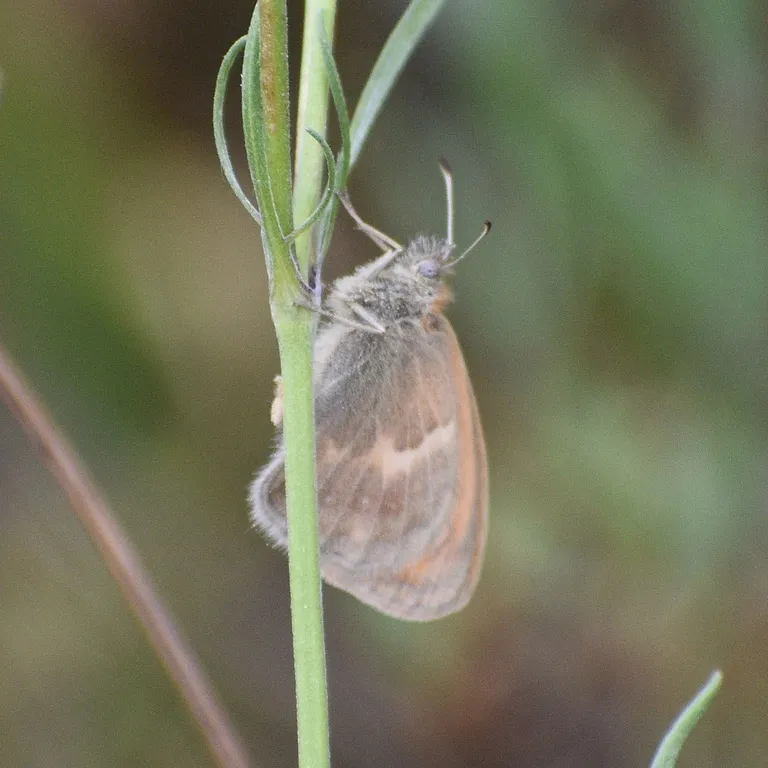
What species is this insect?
Coenonympha pamphilus
